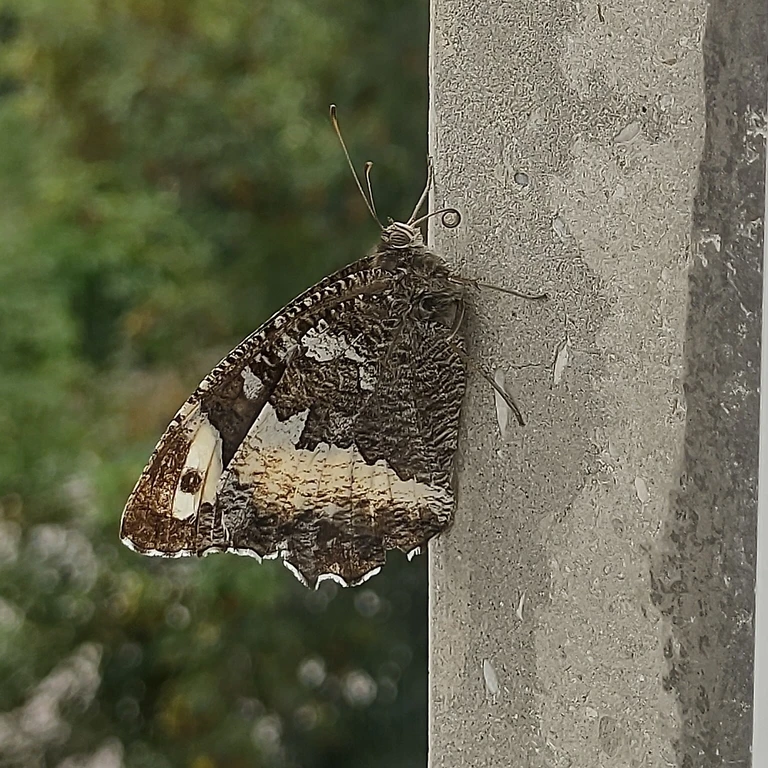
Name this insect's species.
Brintesia circe
